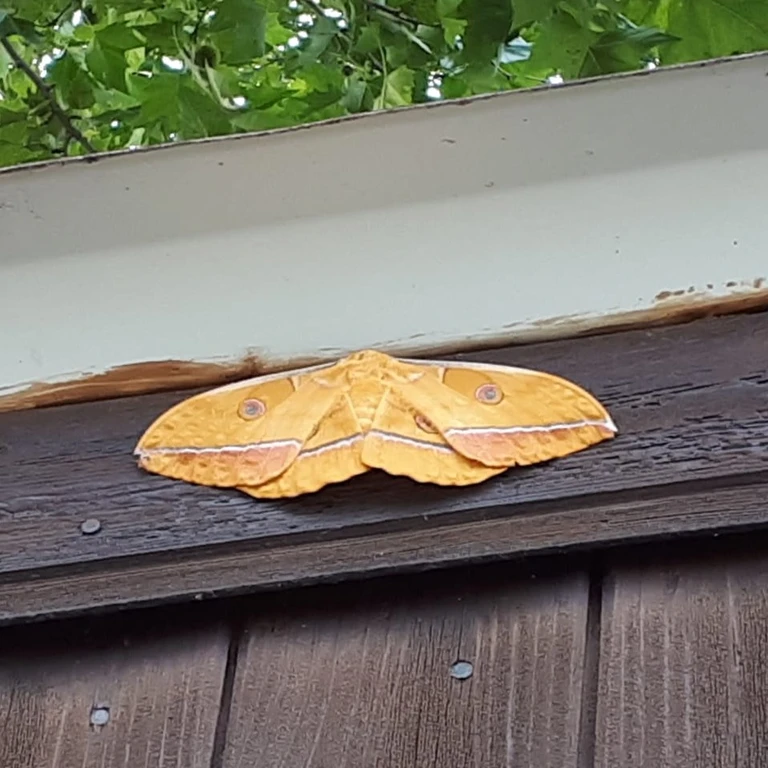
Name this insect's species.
Antheraea yamamai
